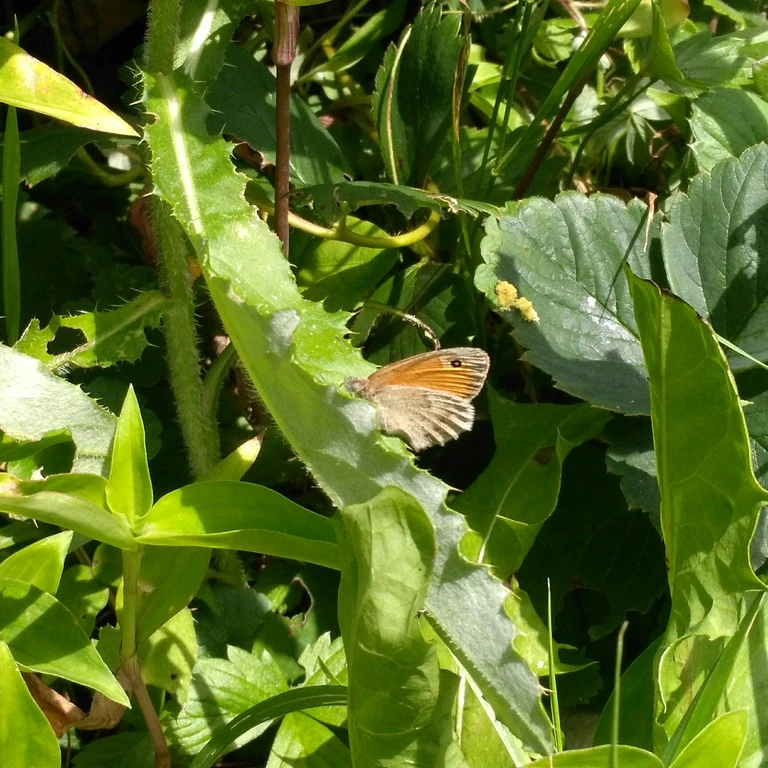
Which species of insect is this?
Coenonympha pamphilus
